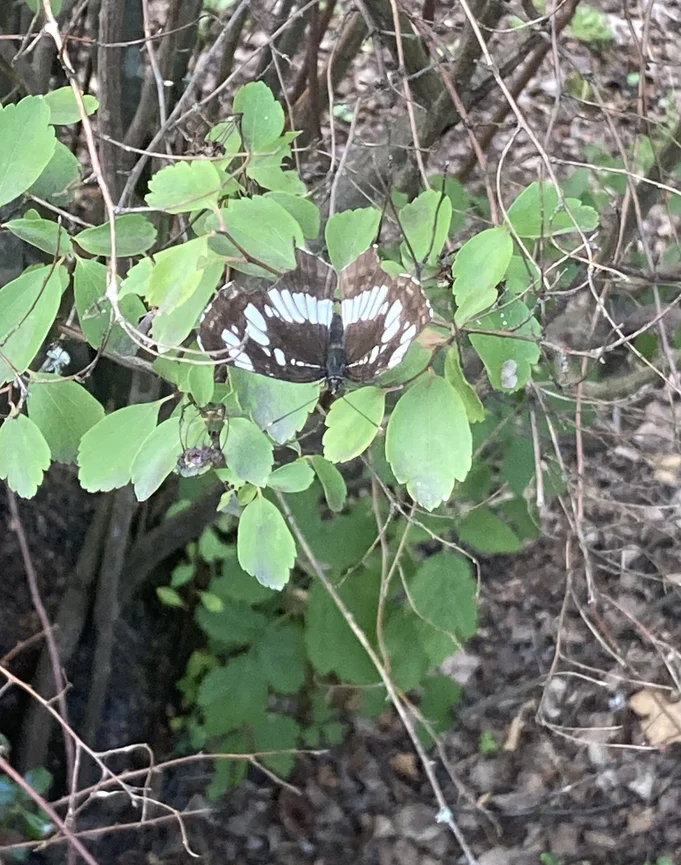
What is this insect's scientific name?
Neptis rivularis
